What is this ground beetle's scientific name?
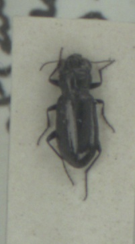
Notiophilus aquaticus
